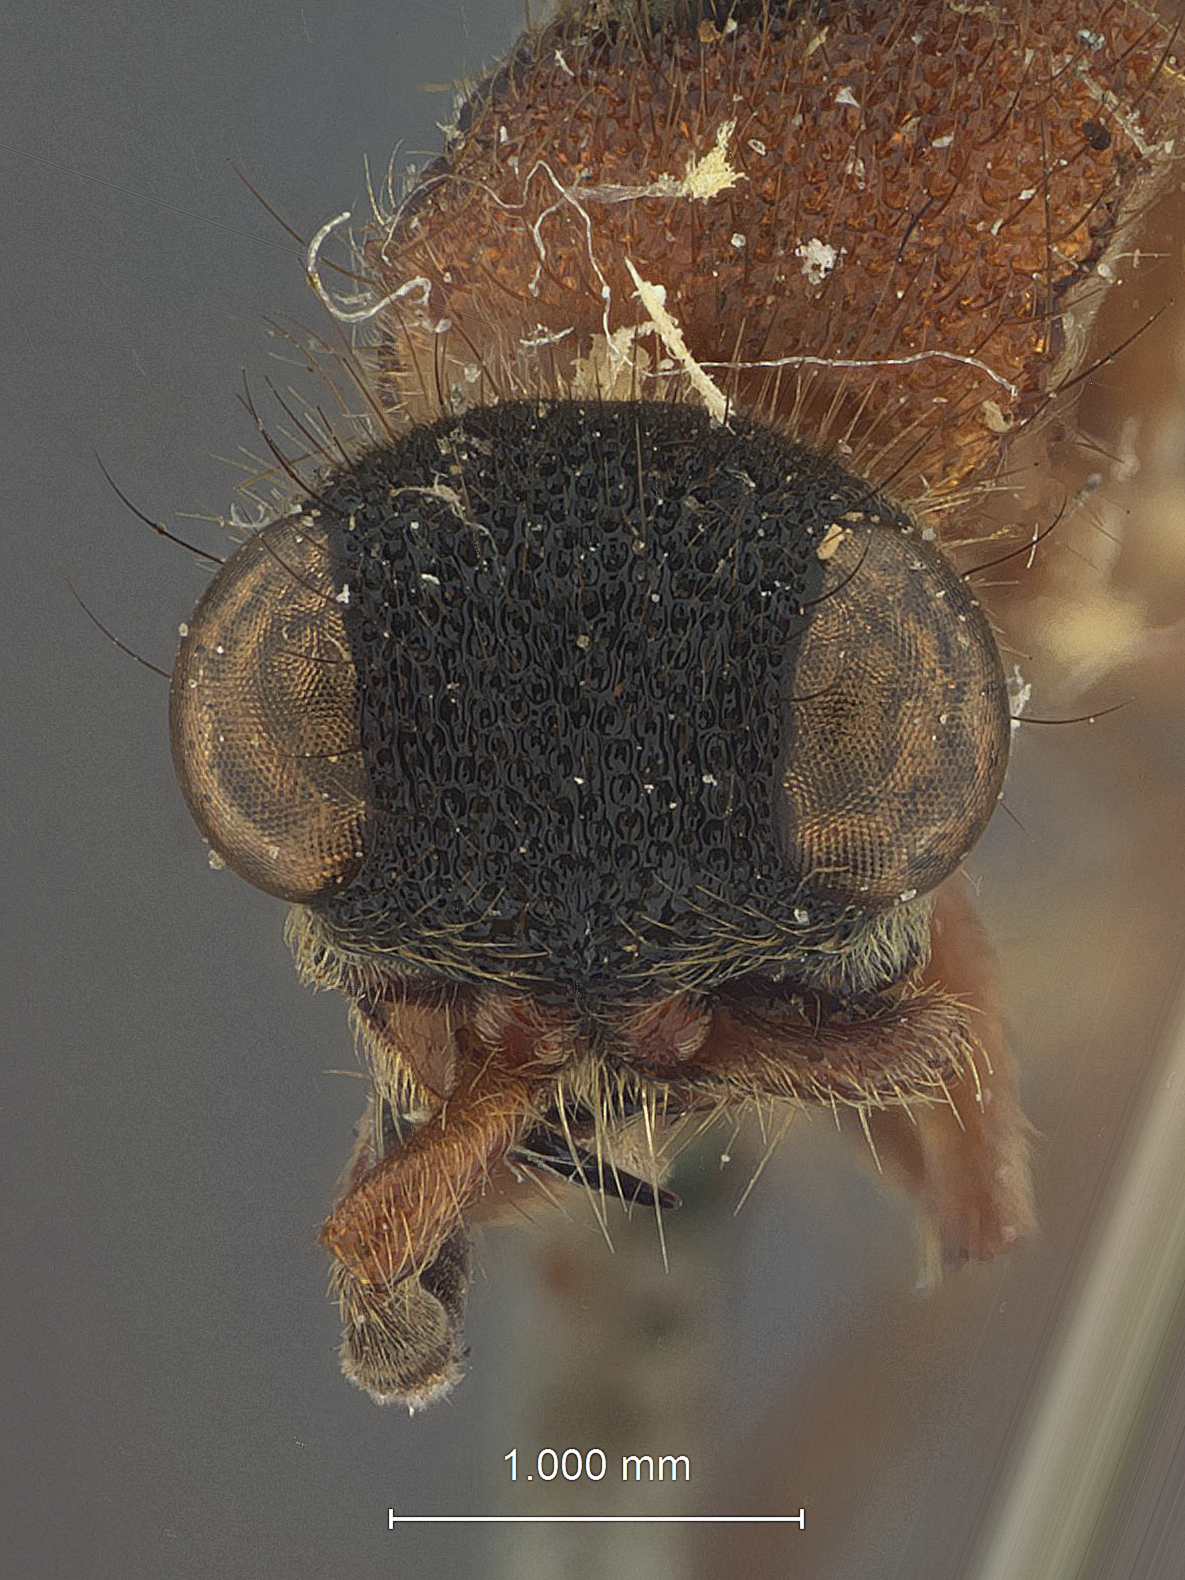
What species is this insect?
Timulla psecas
